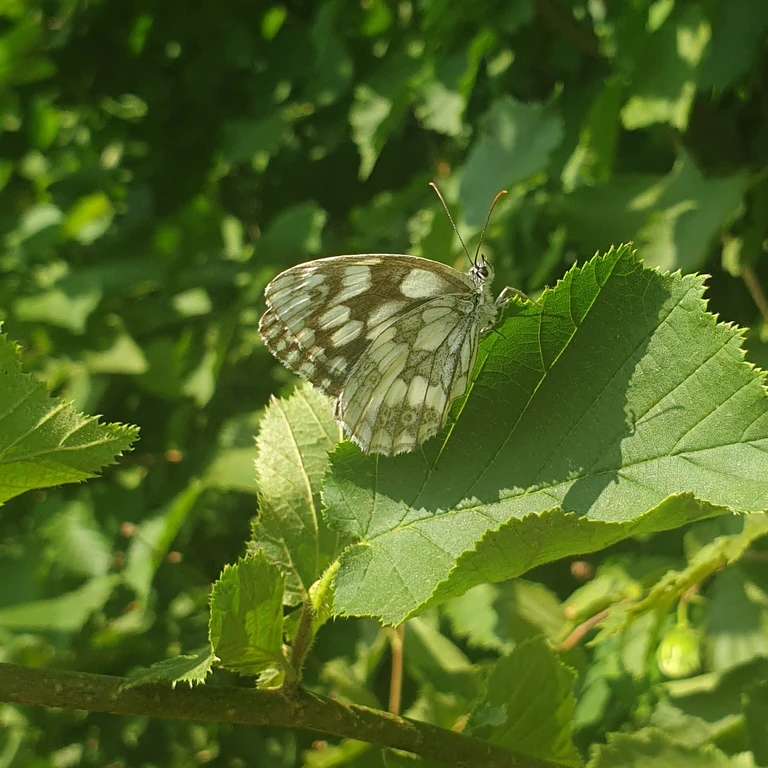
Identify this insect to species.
Melanargia galathea
